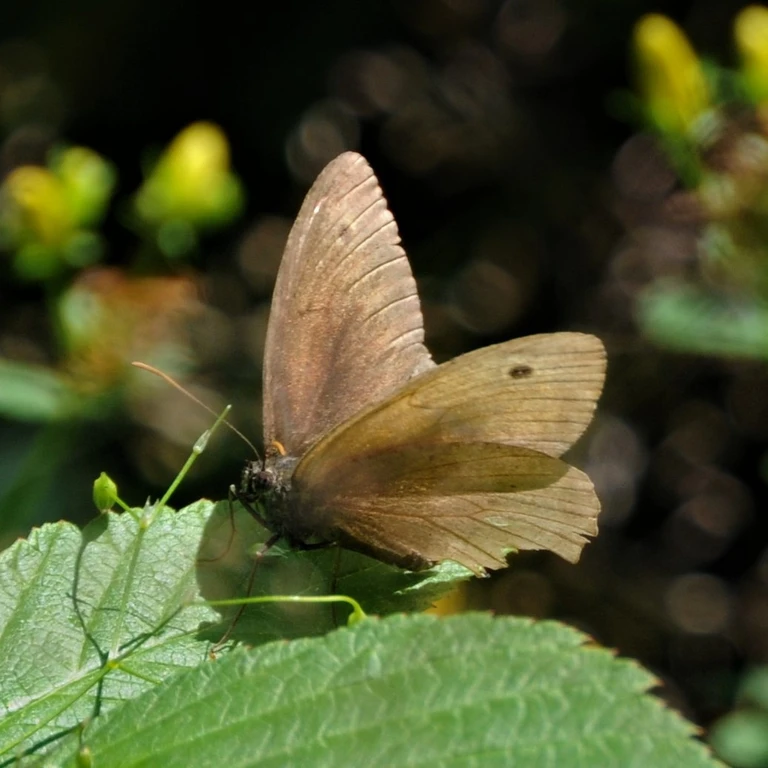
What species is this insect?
Maniola jurtina
